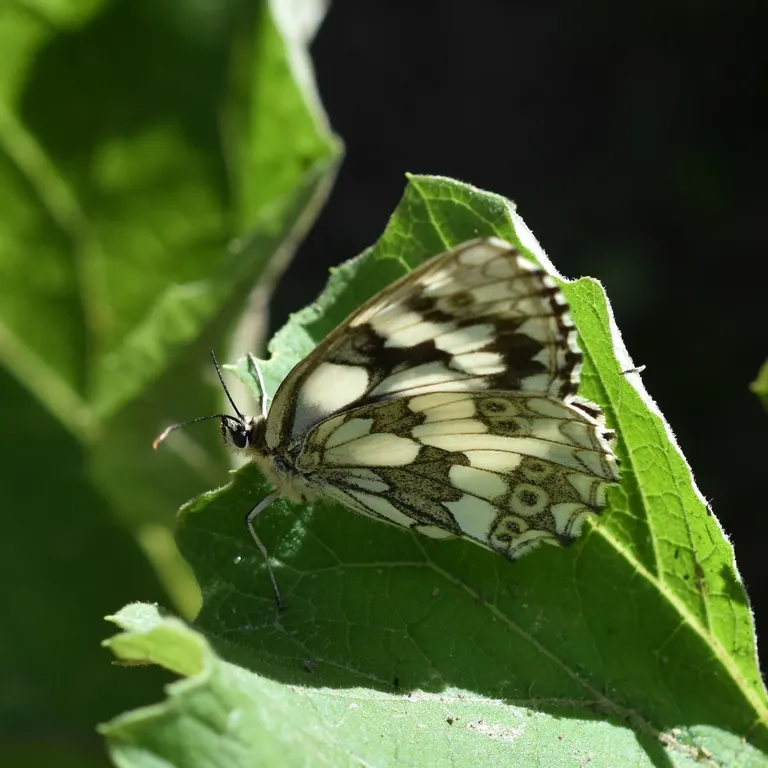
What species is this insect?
Melanargia galathea
